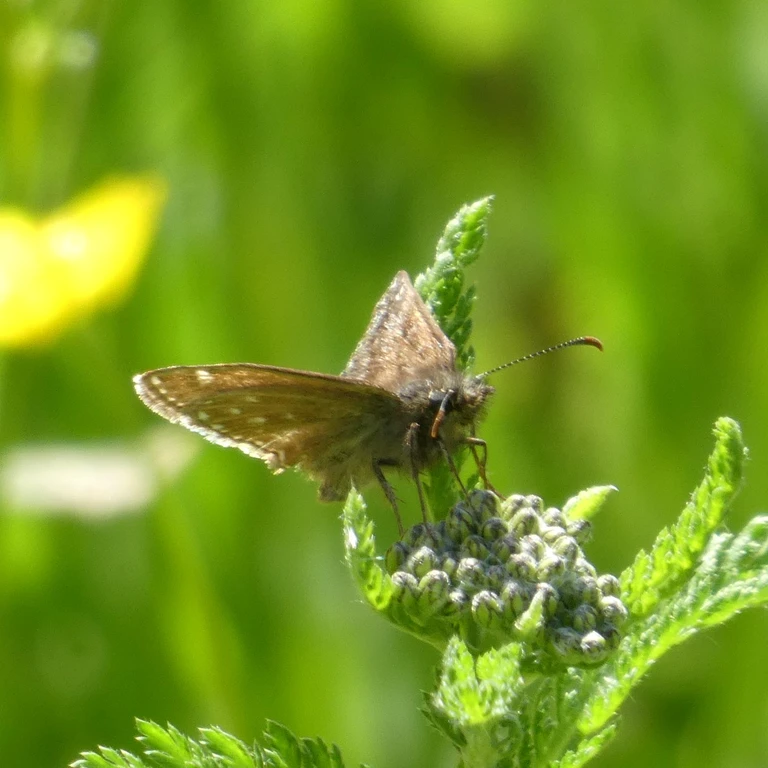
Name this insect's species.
Erynnis tages
